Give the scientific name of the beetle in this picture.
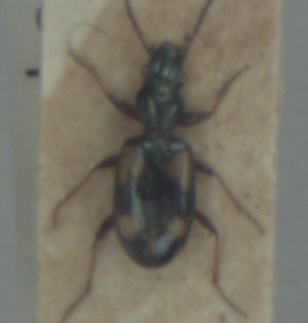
Bembidion illigeri
